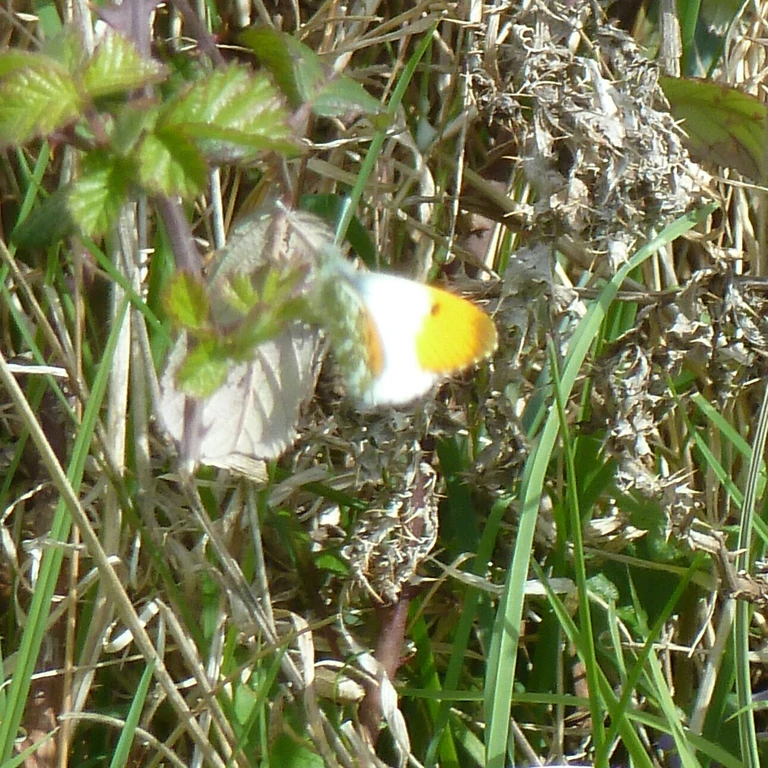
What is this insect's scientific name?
Anthocharis cardamines
